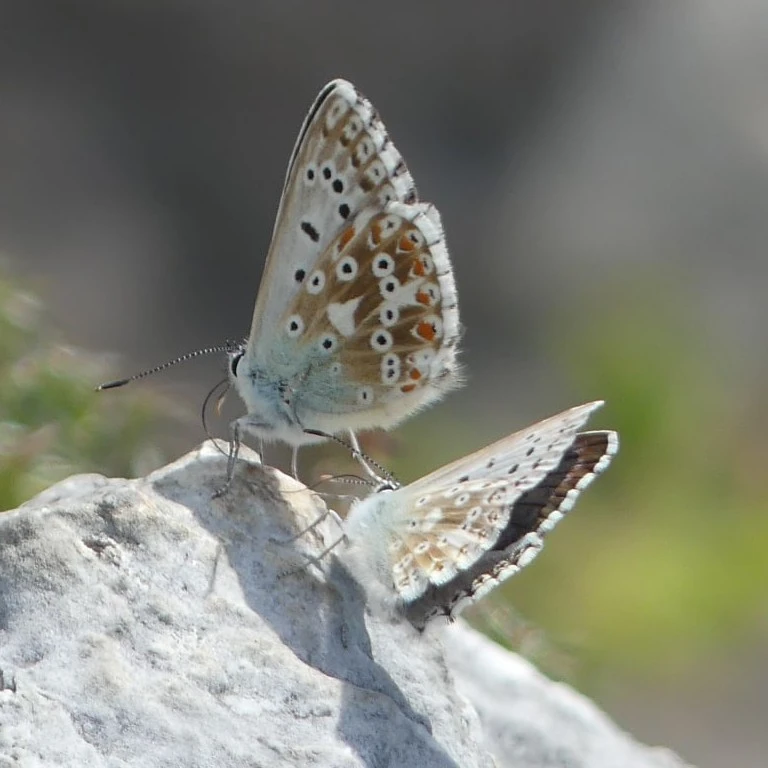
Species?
Lysandra coridon
